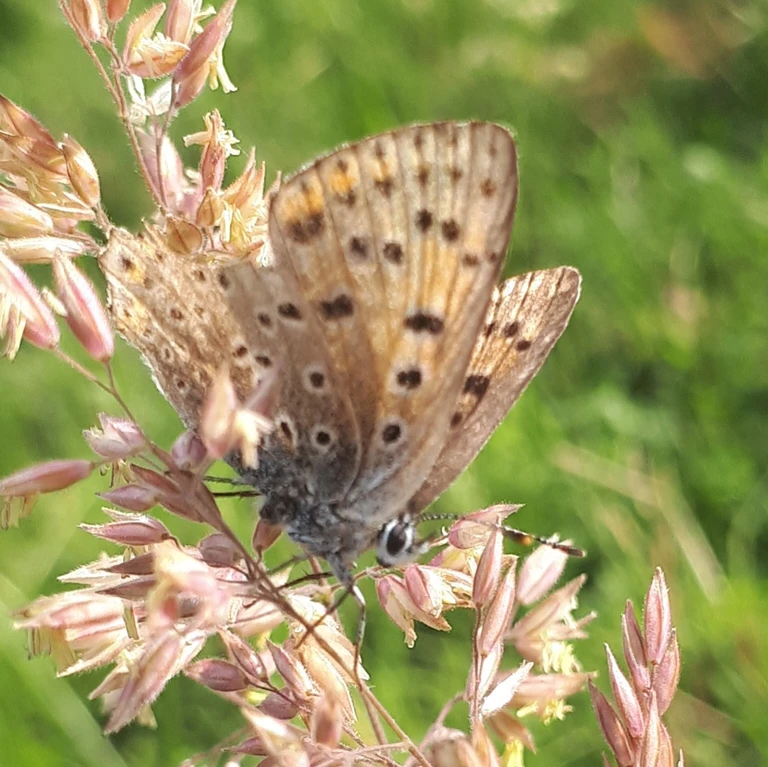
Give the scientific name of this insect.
Lycaena tityrus (also Loweia tityrus)
